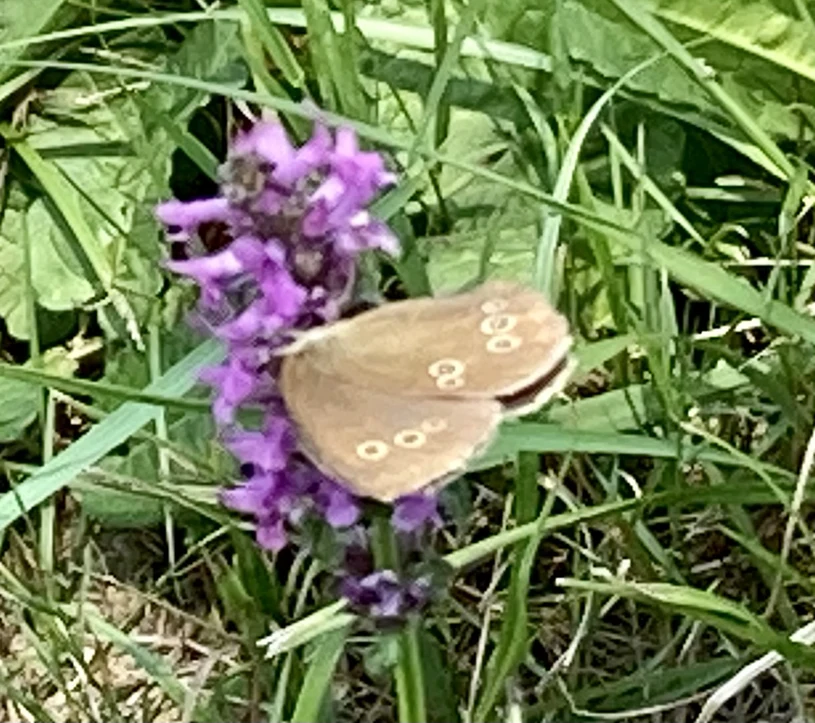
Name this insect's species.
Aphantopus hyperantus
